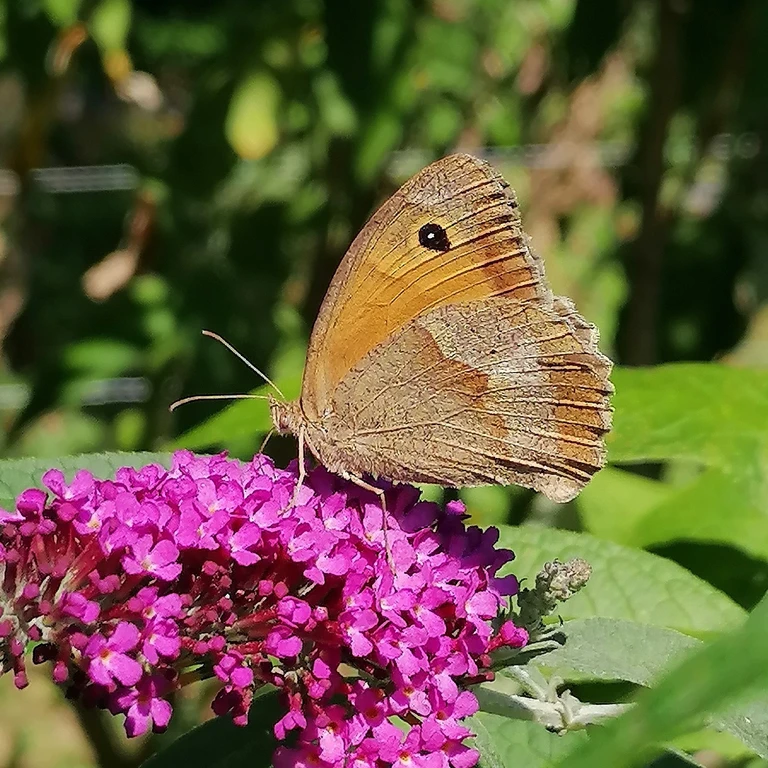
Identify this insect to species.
Maniola jurtina
